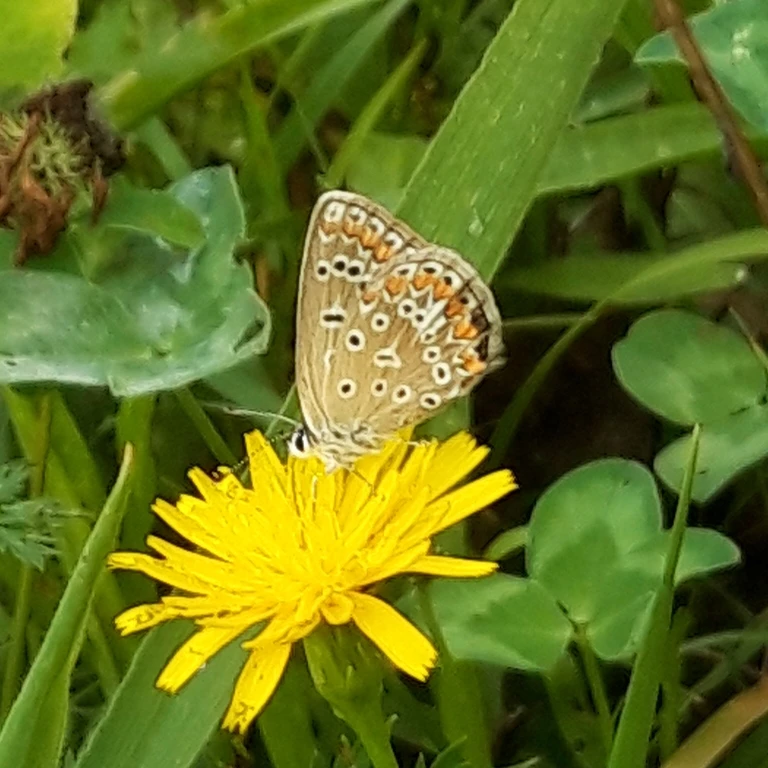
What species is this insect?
Polyommatus icarus
